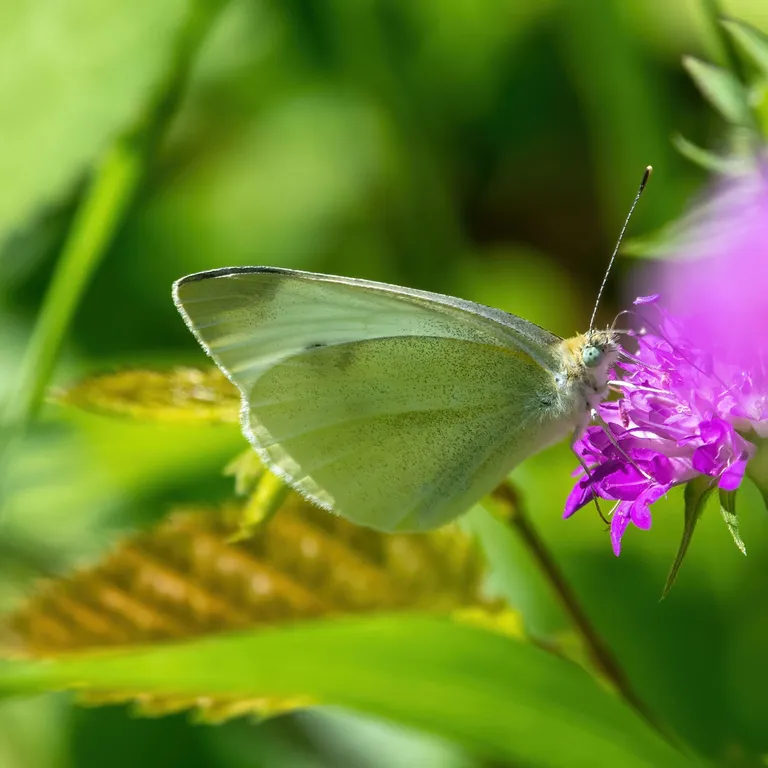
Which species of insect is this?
Pieris rapae
